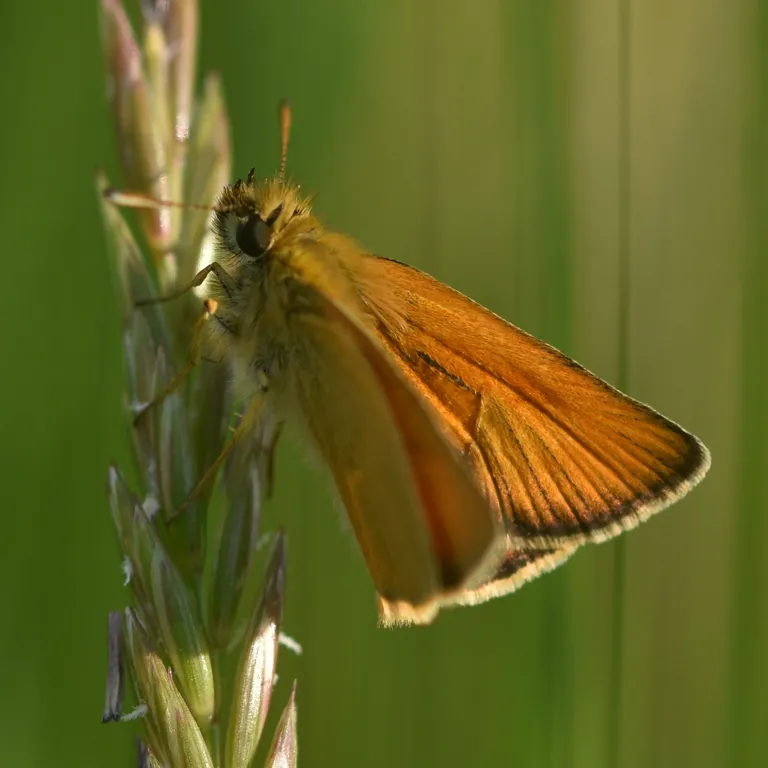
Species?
Thymelicus lineola
